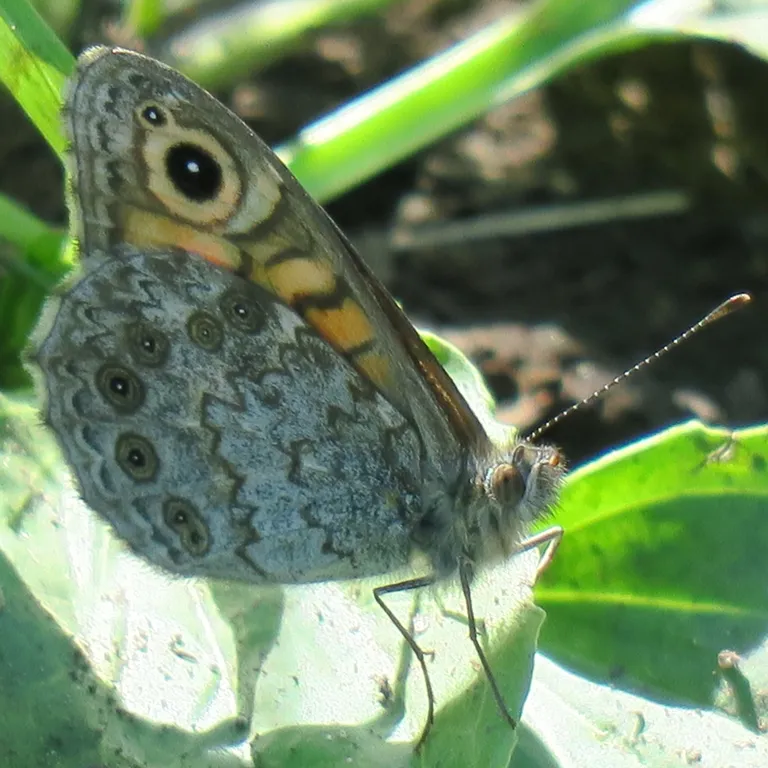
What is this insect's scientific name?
Lasiommata megera (also Pararge megera)
